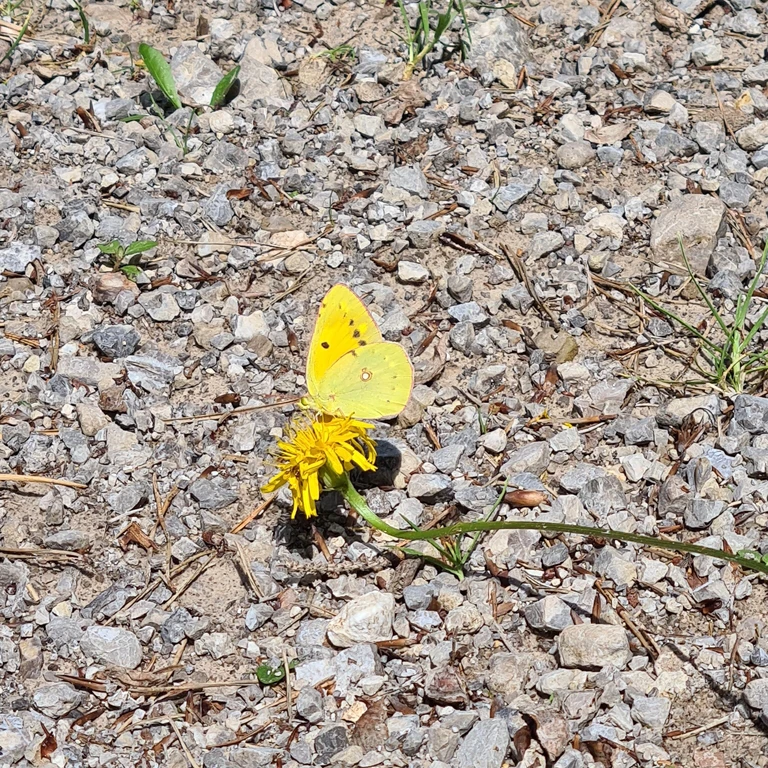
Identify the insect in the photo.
Colias croceus
